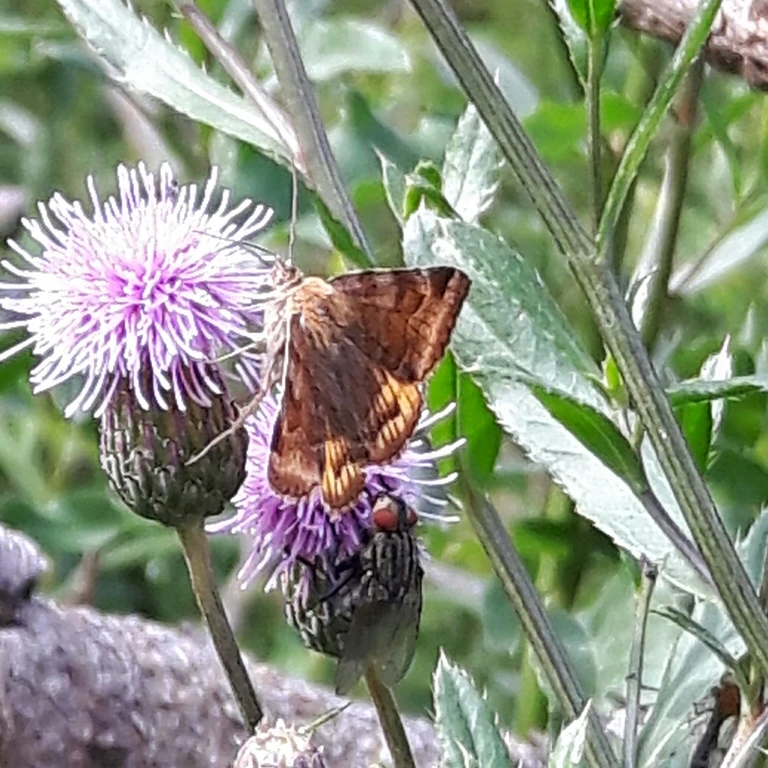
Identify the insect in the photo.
Euclidia glyphica
